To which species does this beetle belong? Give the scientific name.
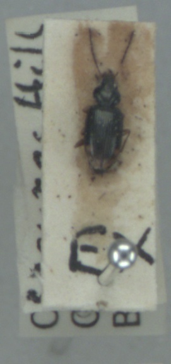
Bembidion biguttatum
